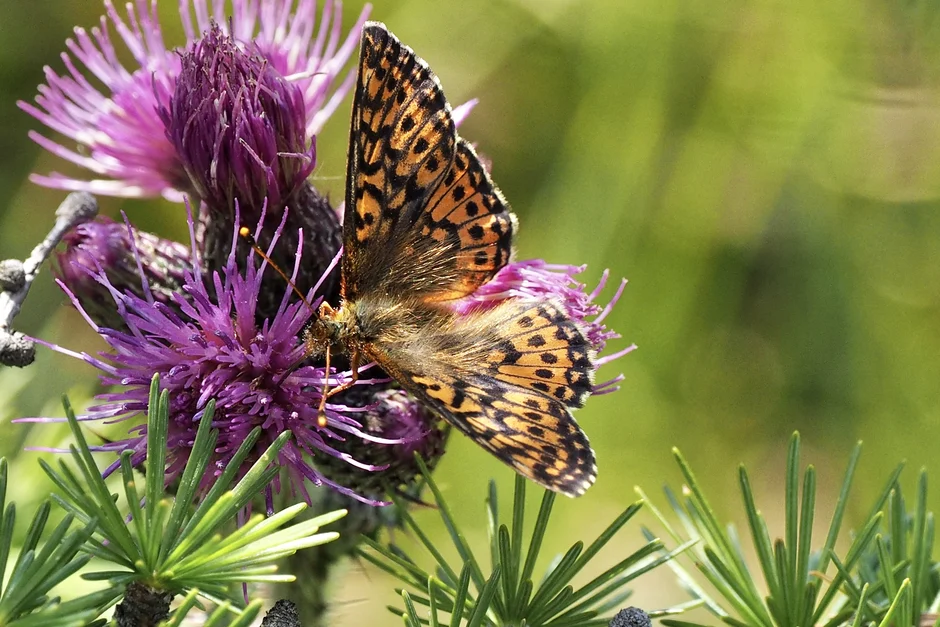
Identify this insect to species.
Boloria aquilonaris
